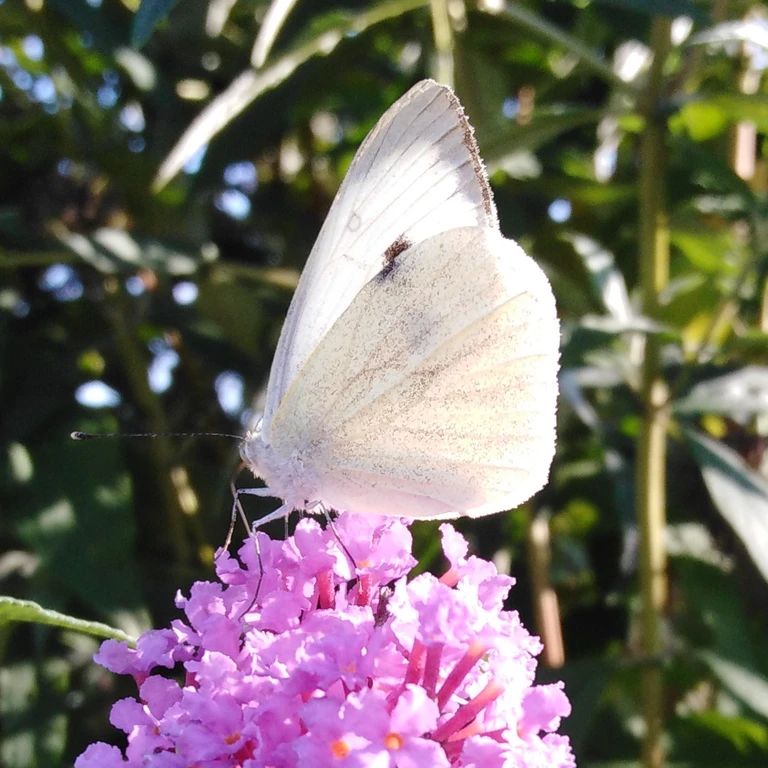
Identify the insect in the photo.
Pieris brassicae
